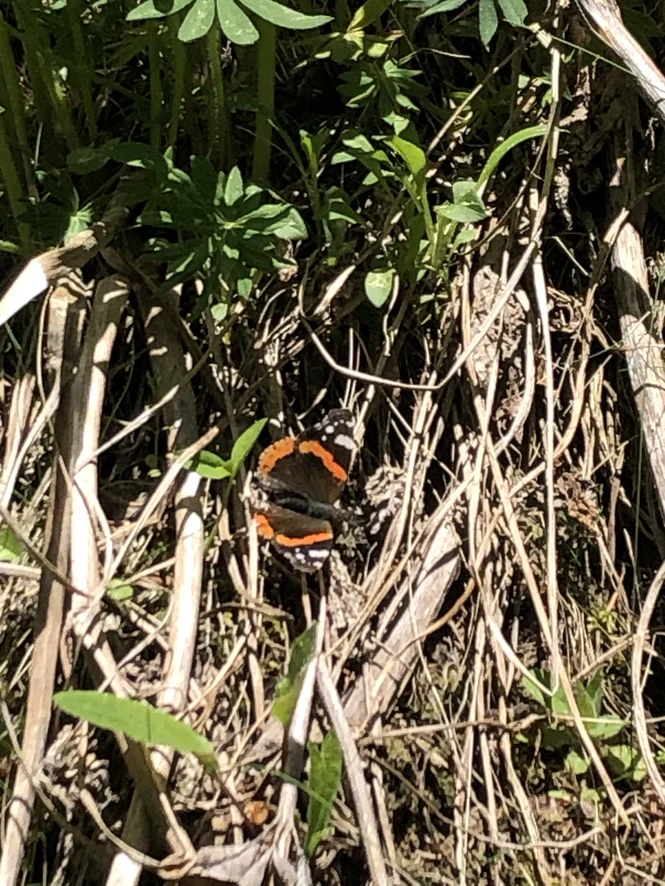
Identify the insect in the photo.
Vanessa atalanta
